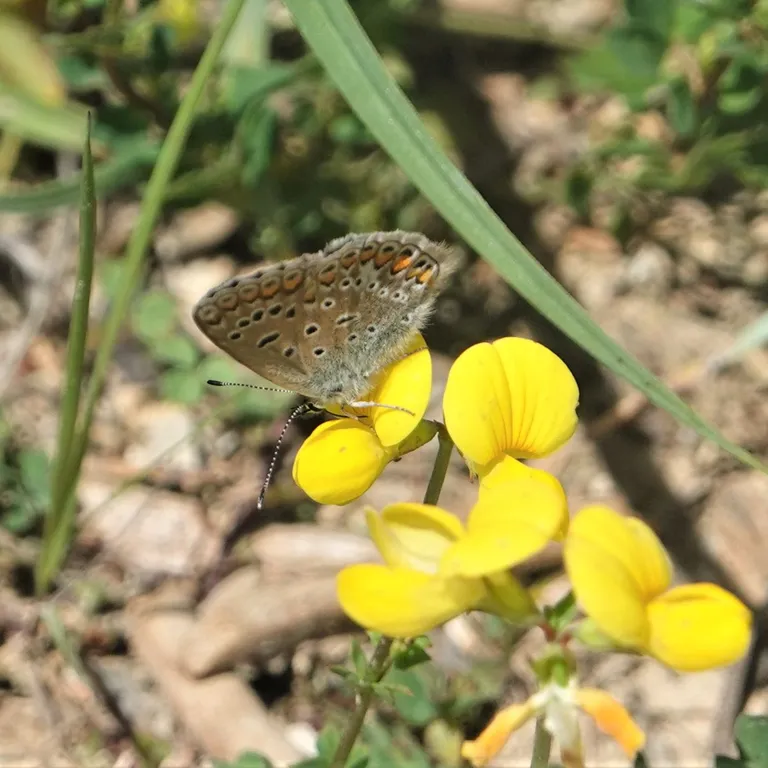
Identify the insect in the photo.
Polyommatus icarus
